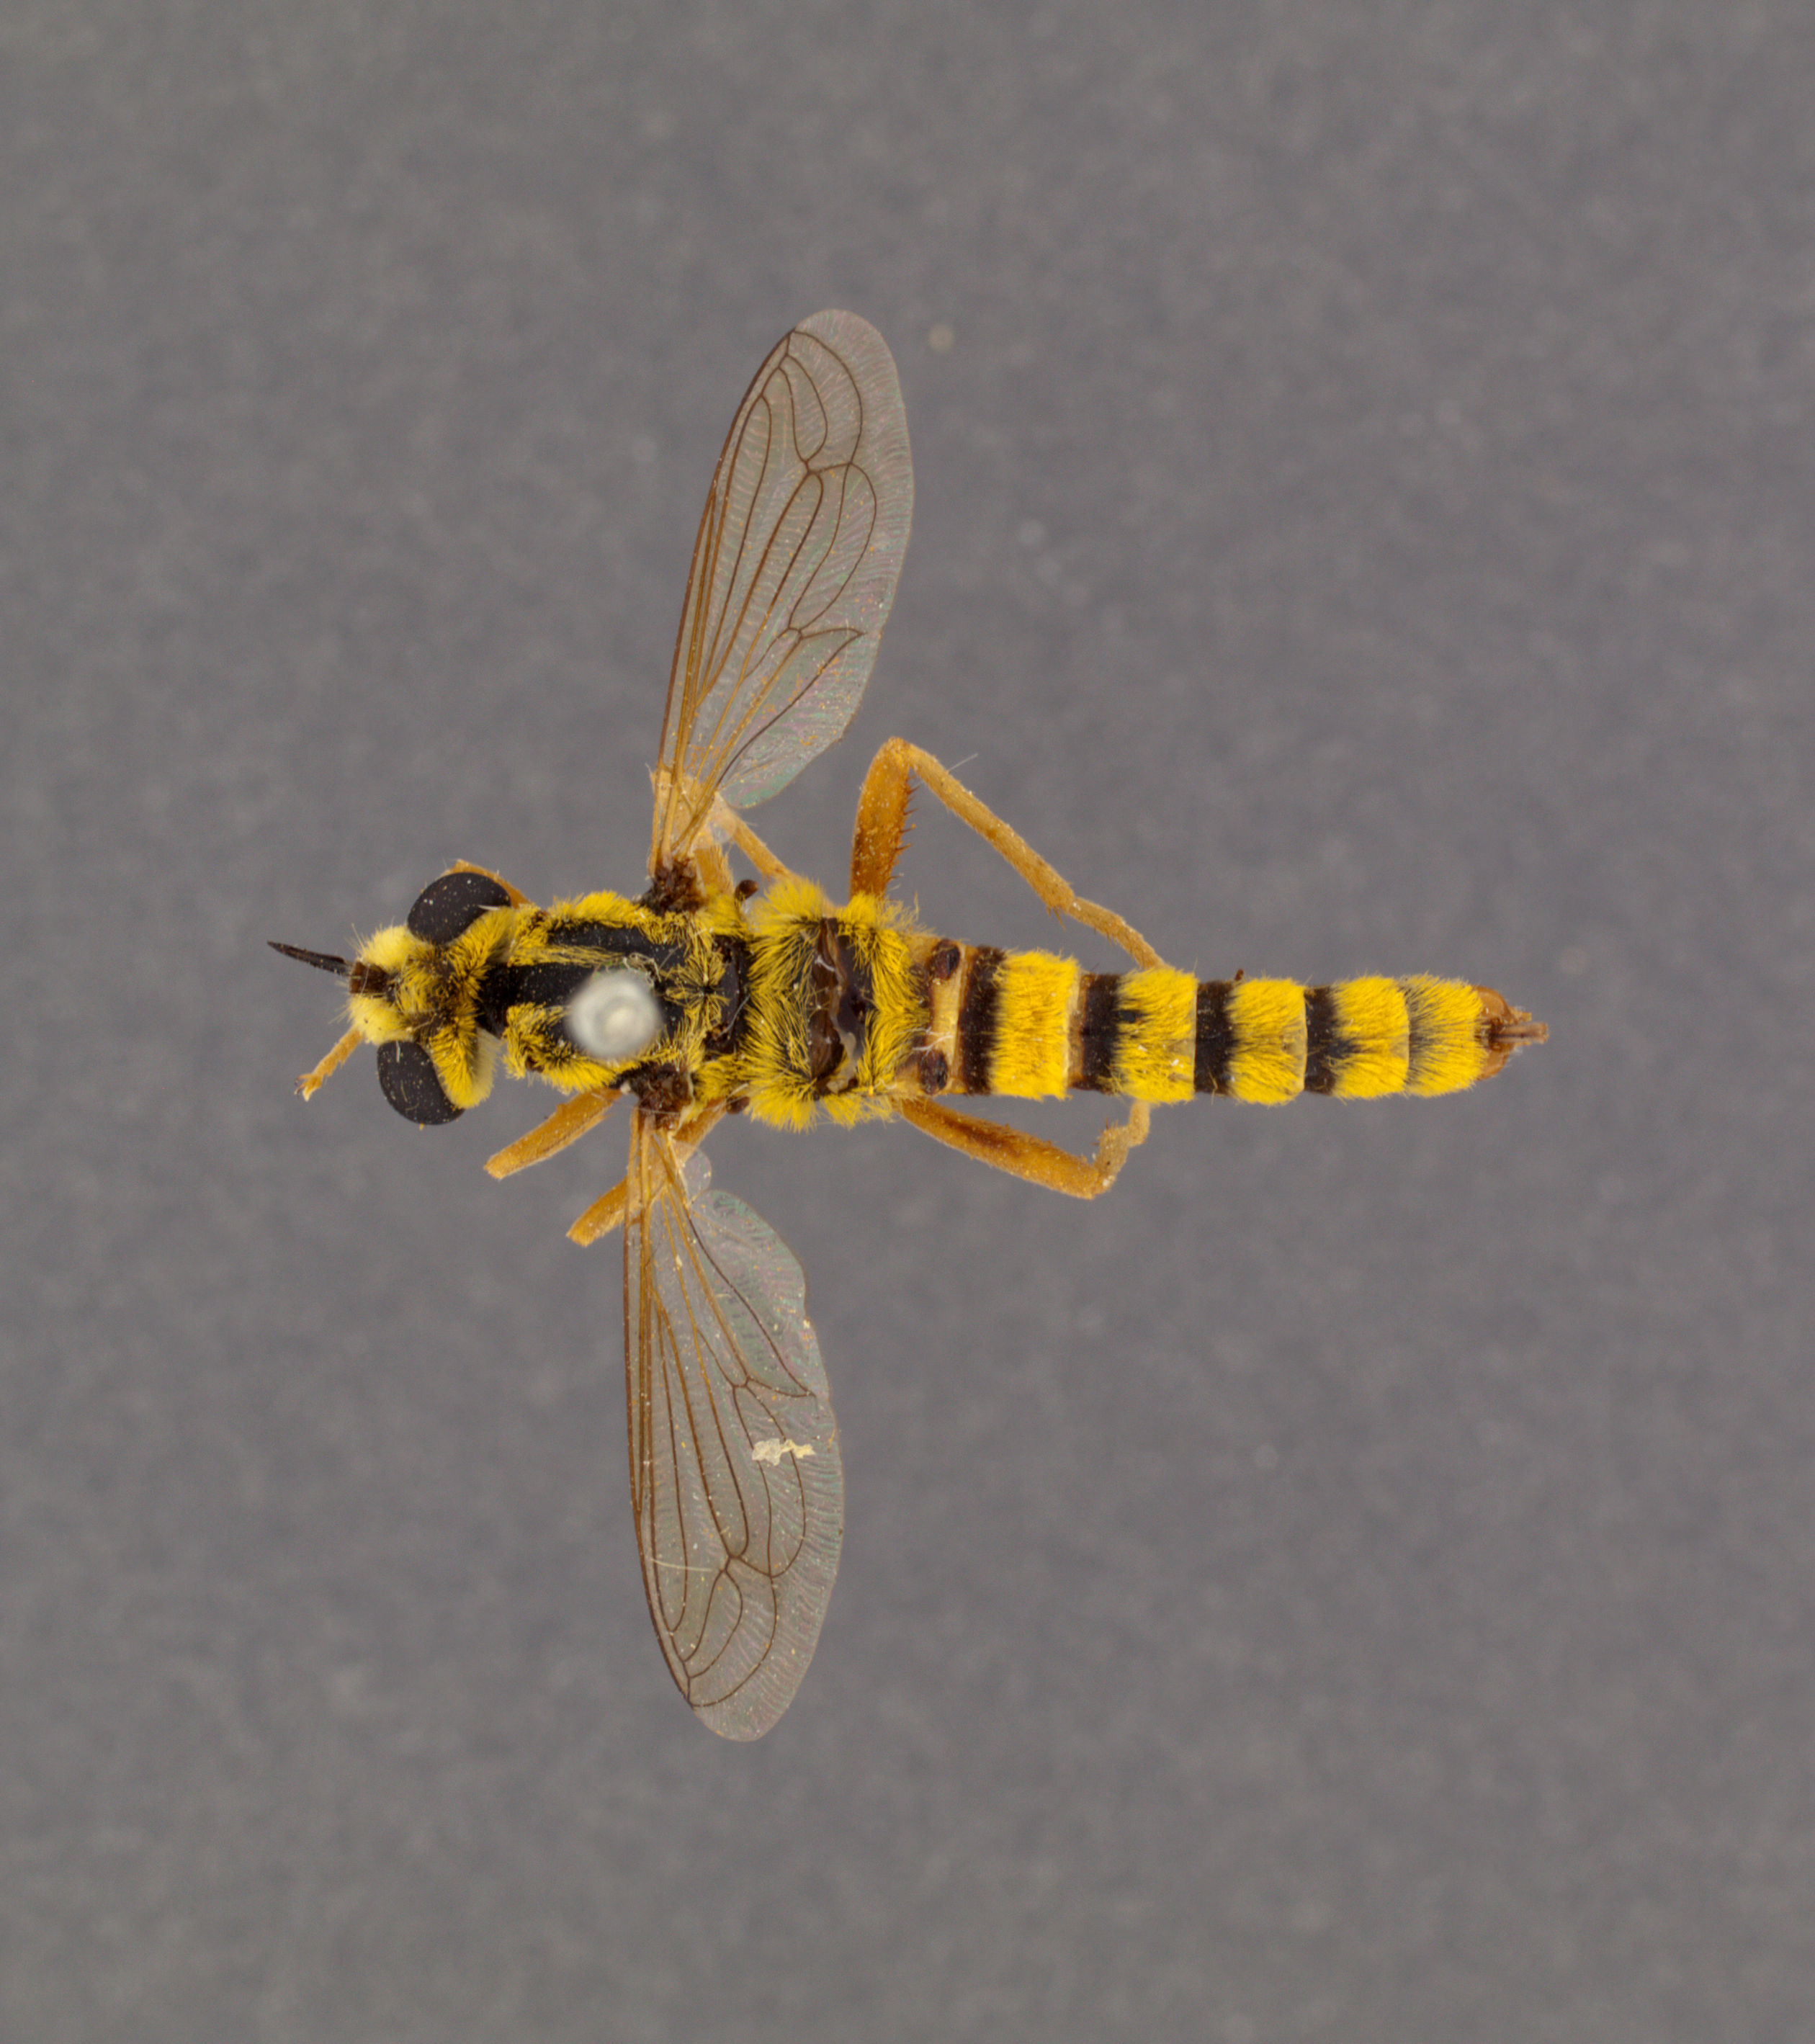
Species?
Leptomydas concinnus
